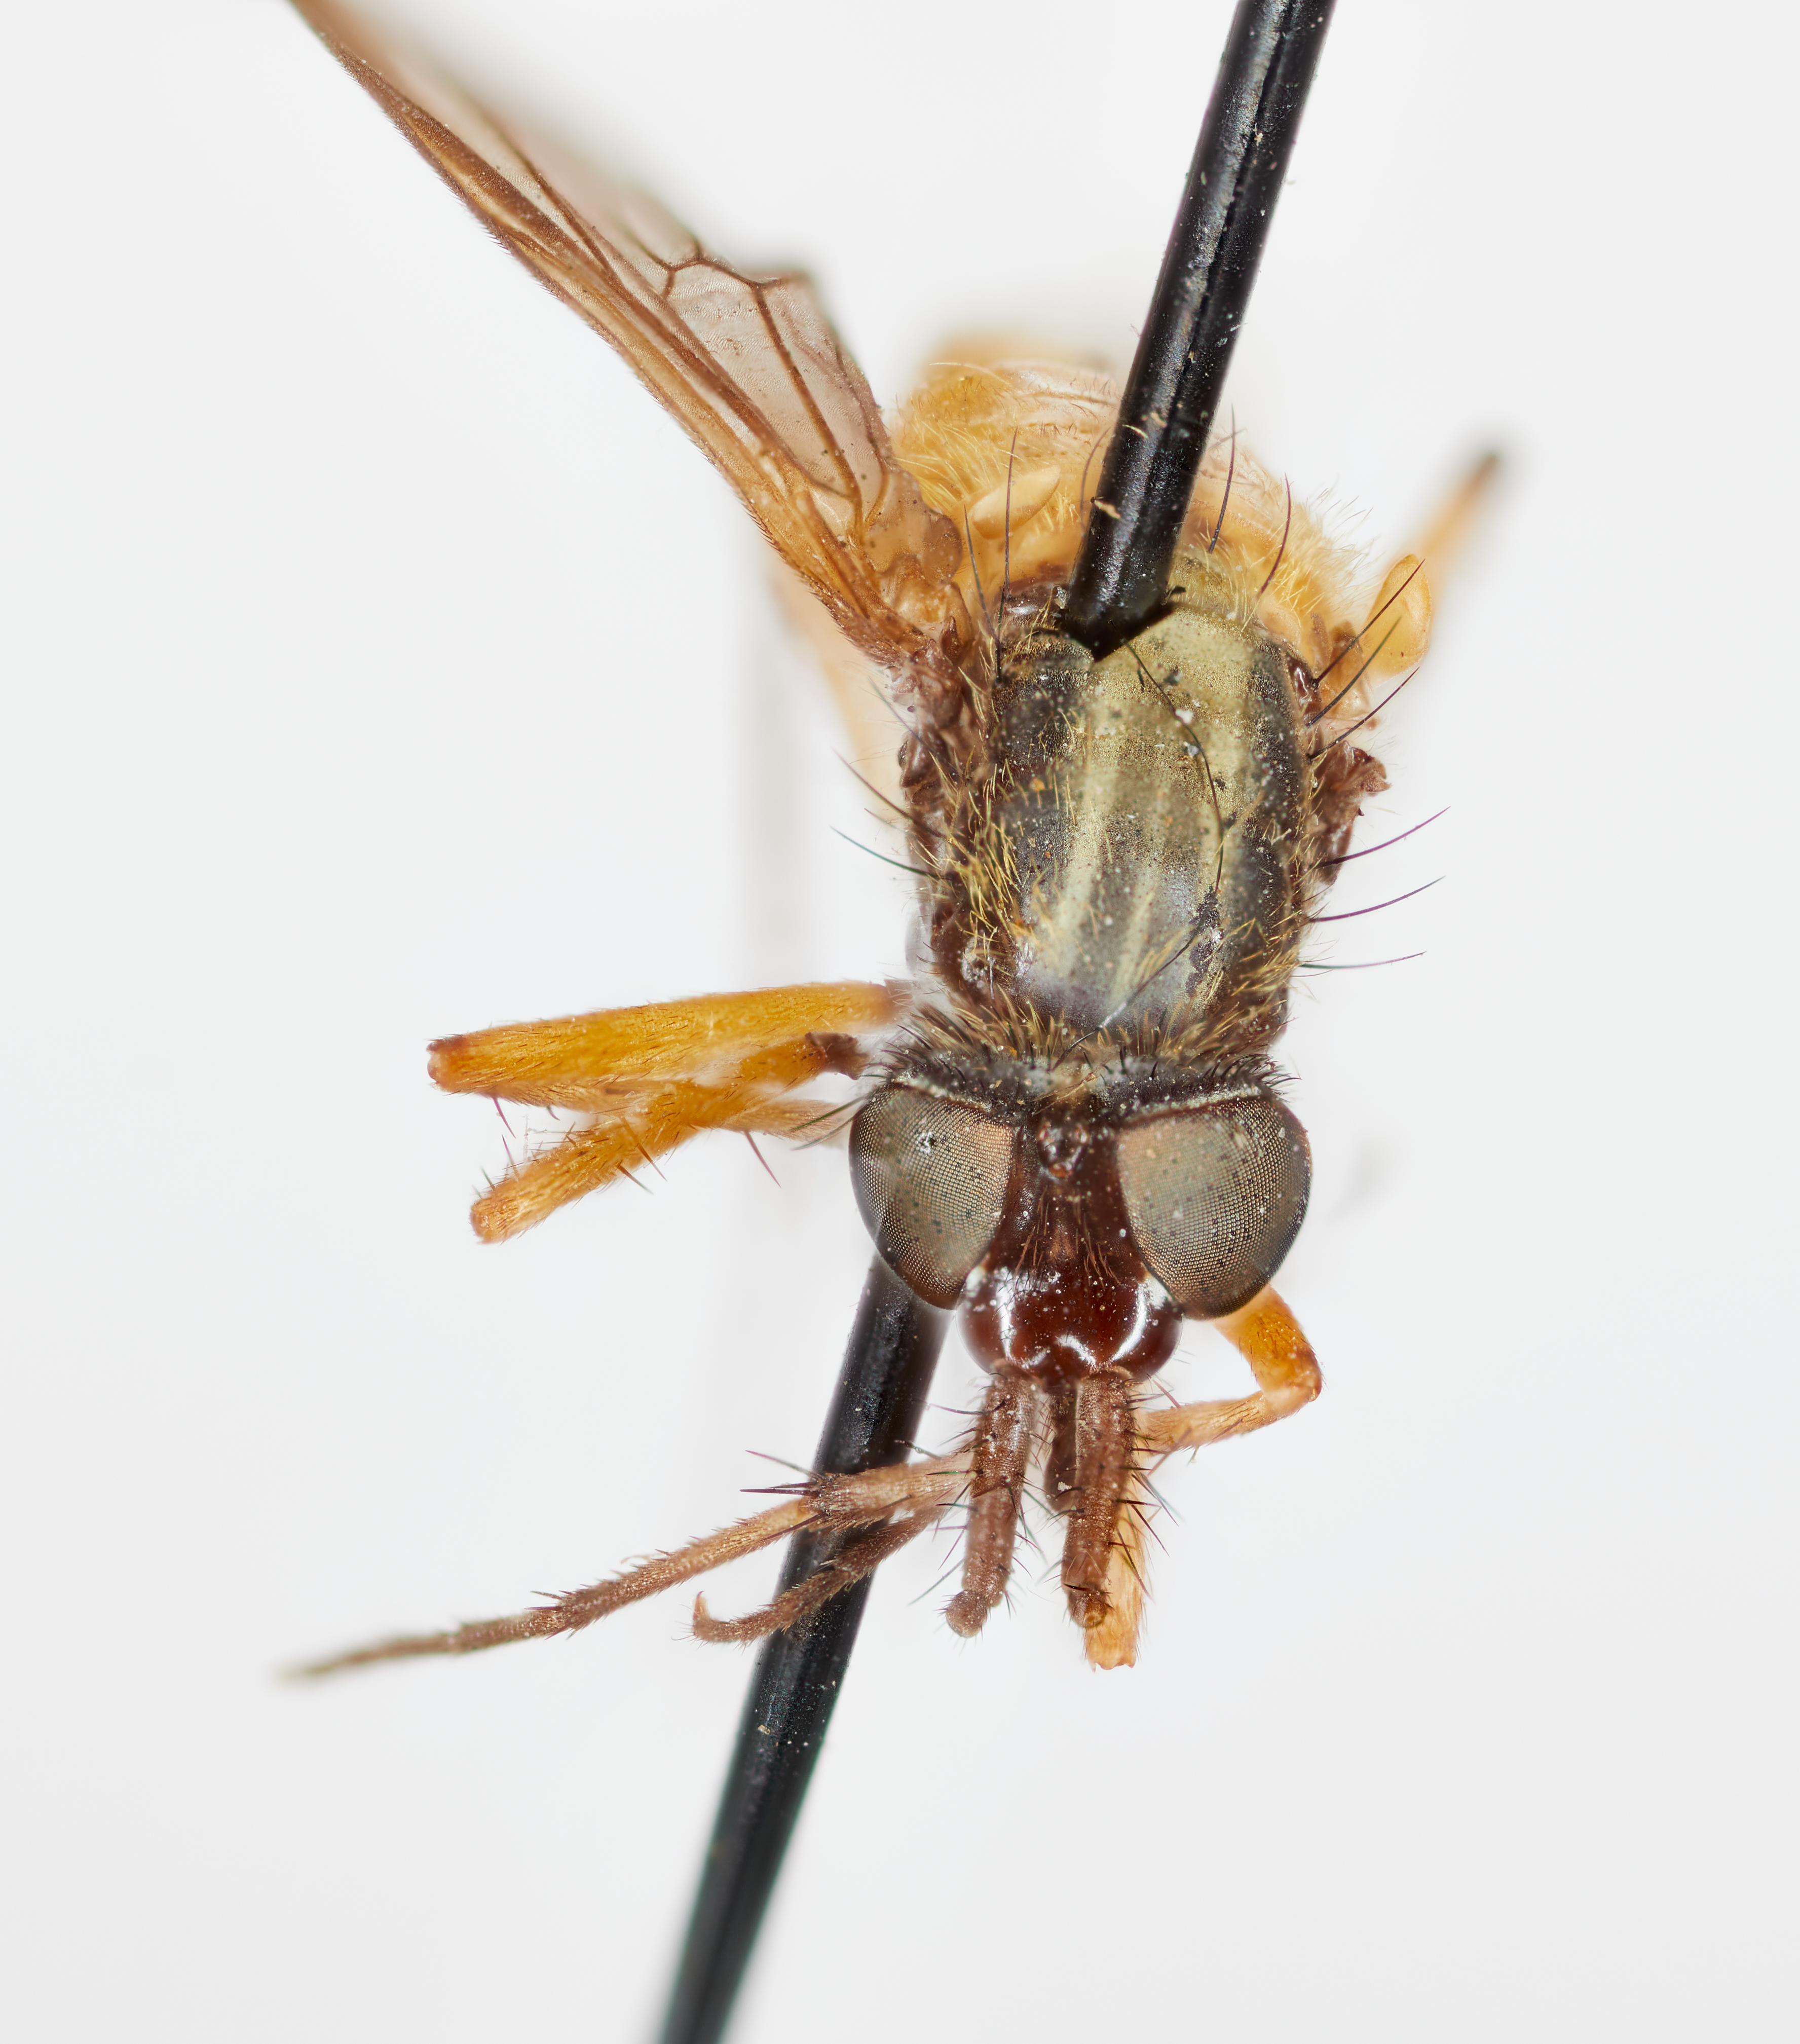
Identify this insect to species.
Xestomyzina aureostriata
